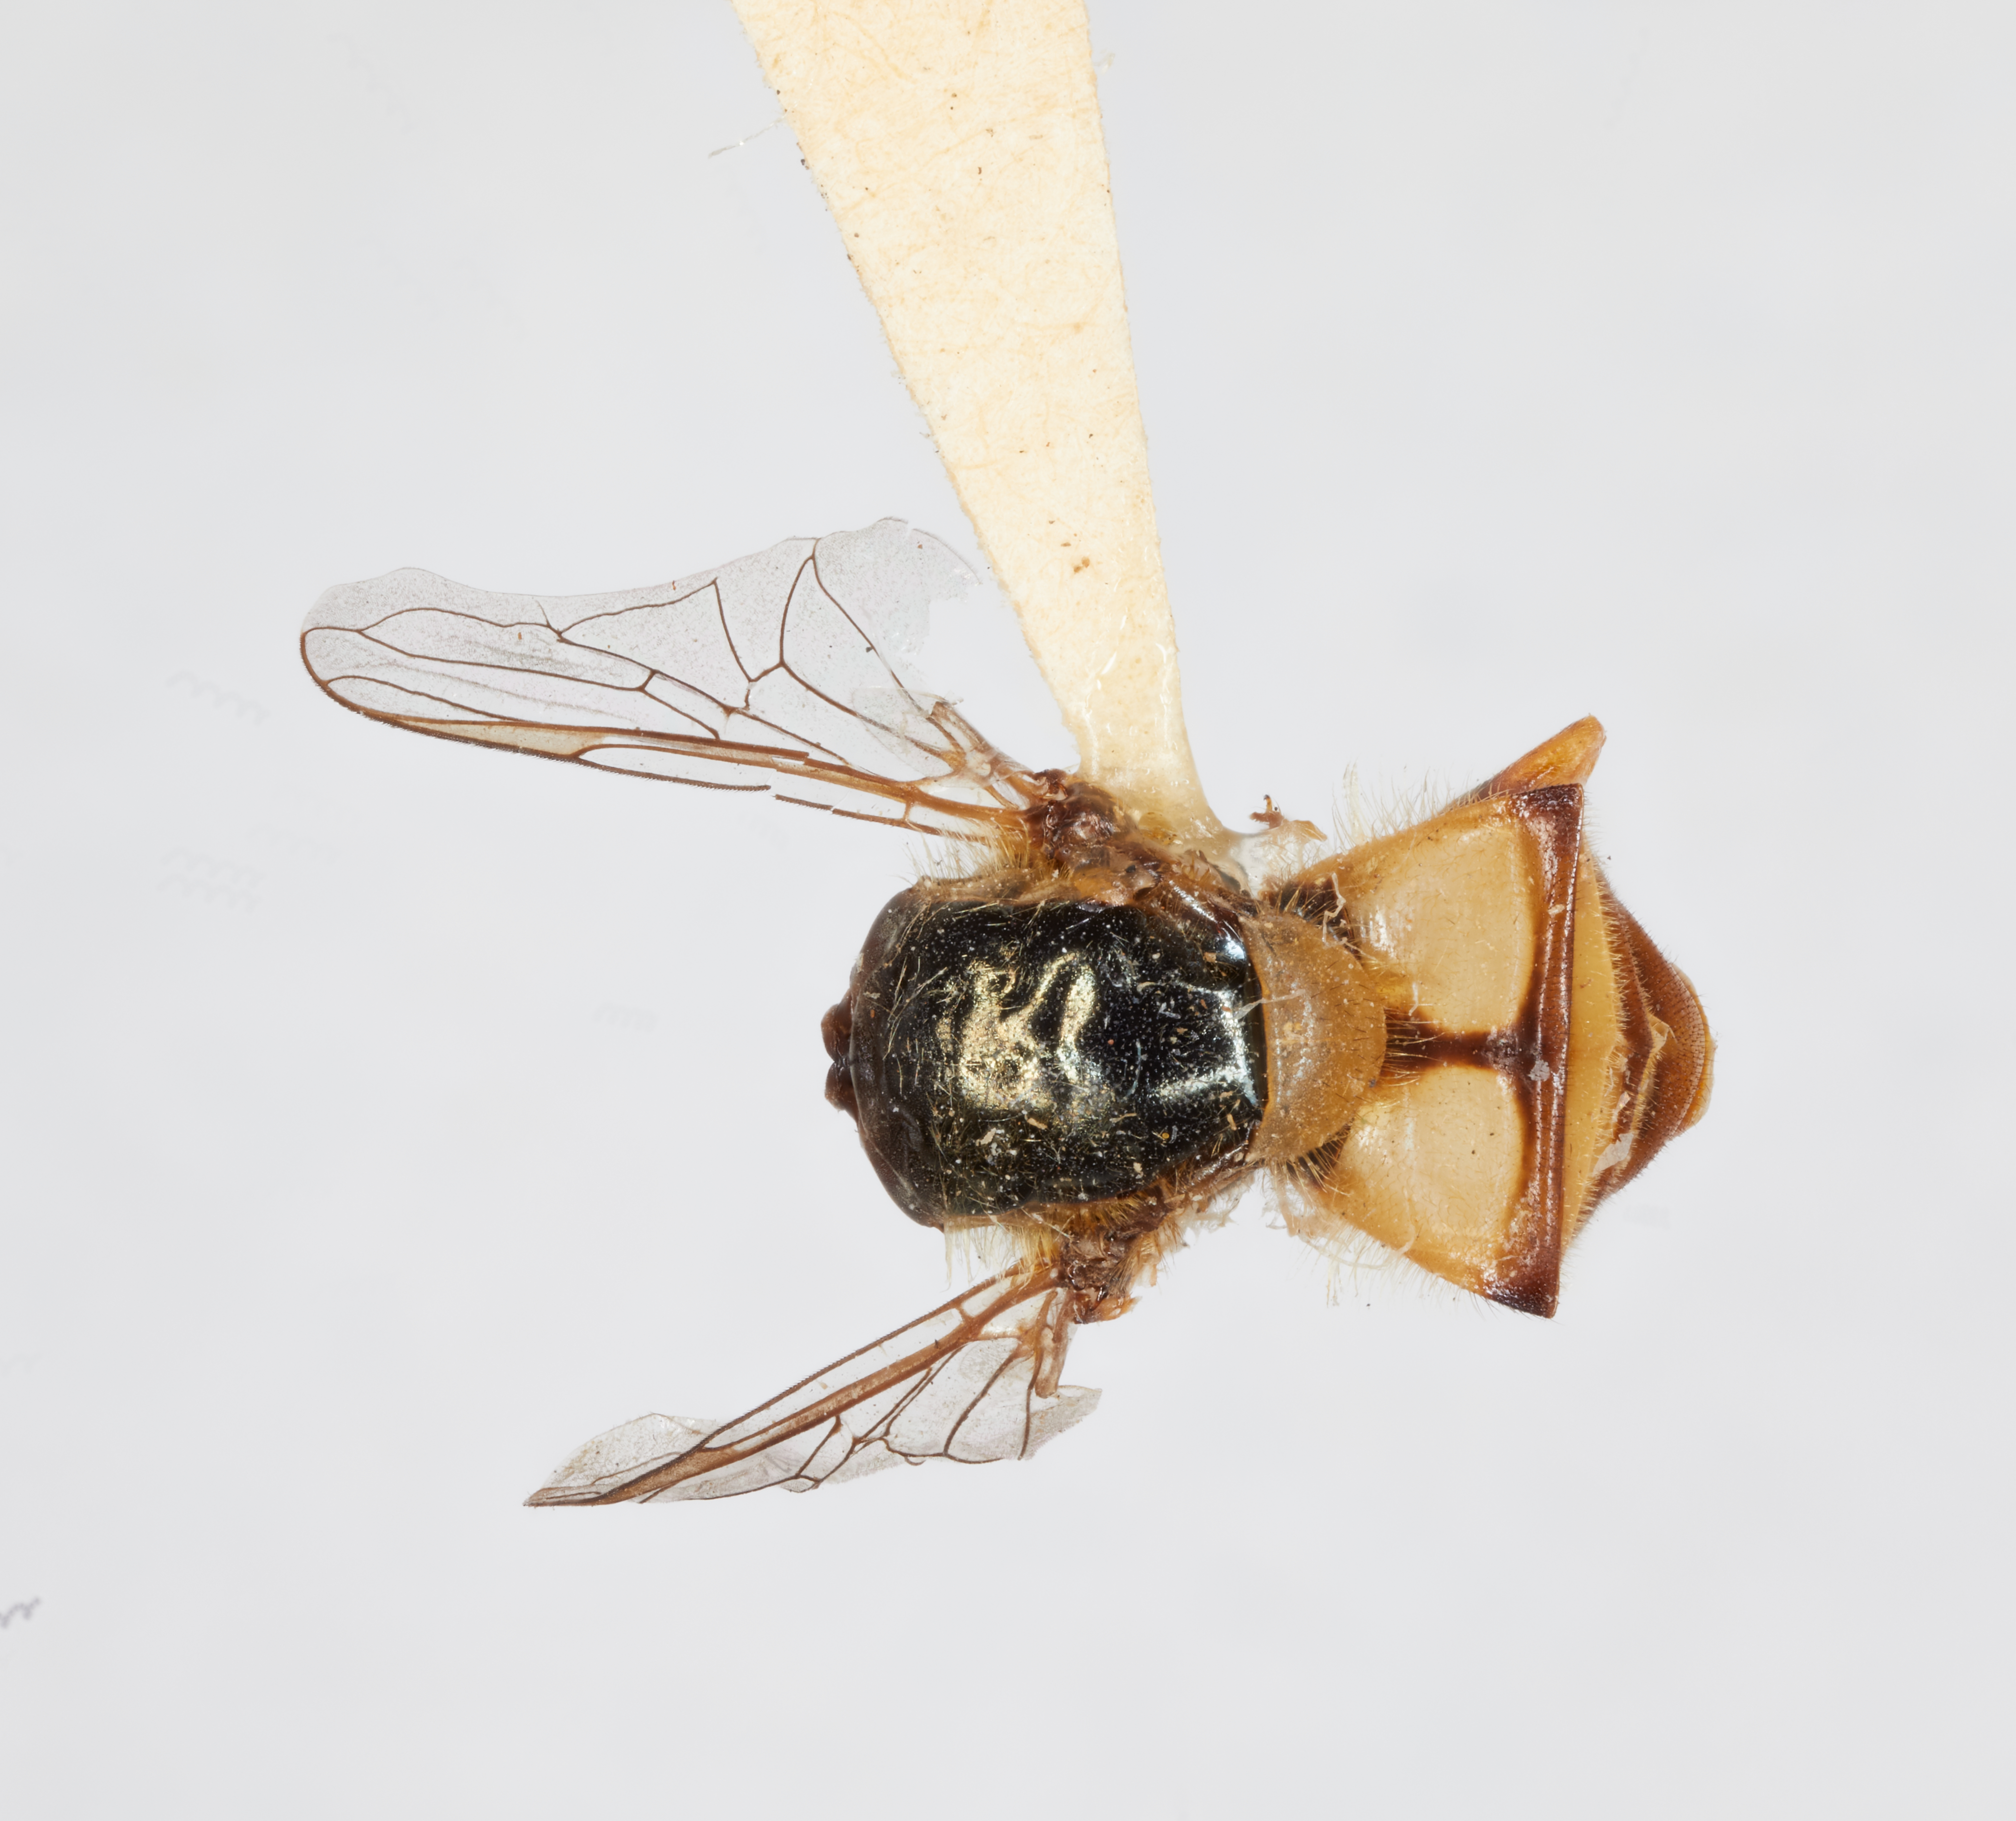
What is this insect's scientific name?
Metasyrphus fasciatus
